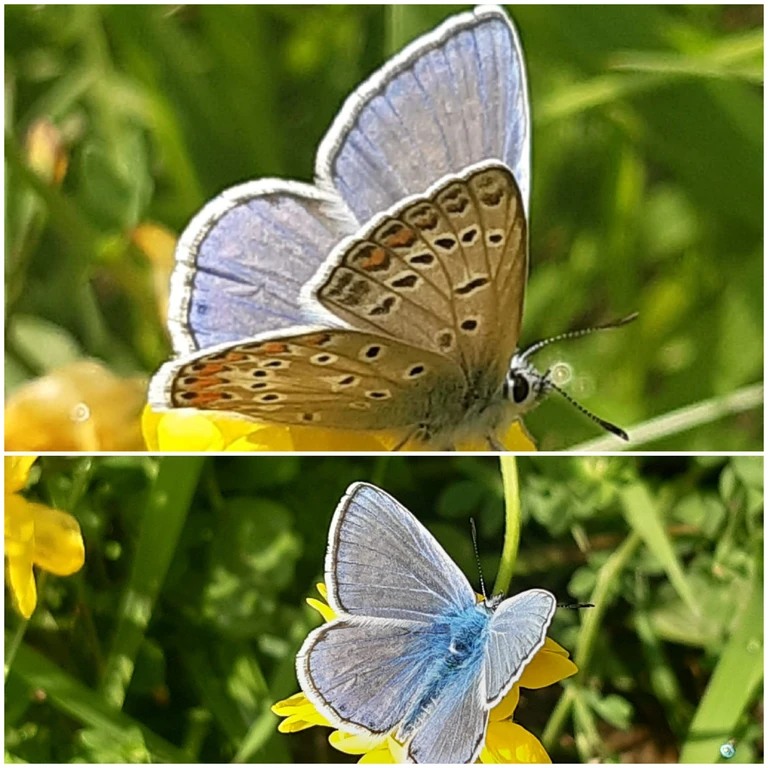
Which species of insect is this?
Polyommatus icarus
